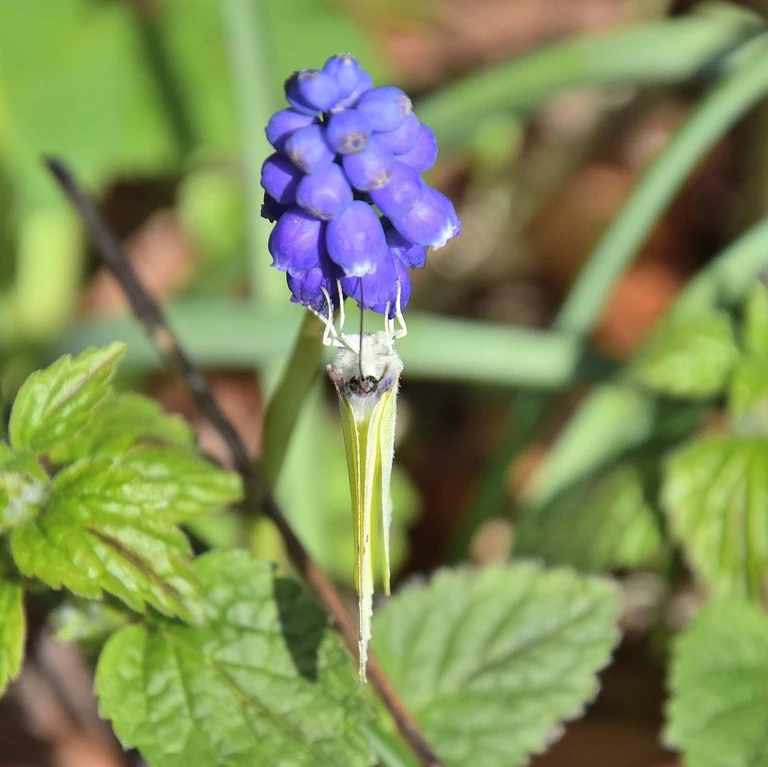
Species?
Gonepteryx rhamni
